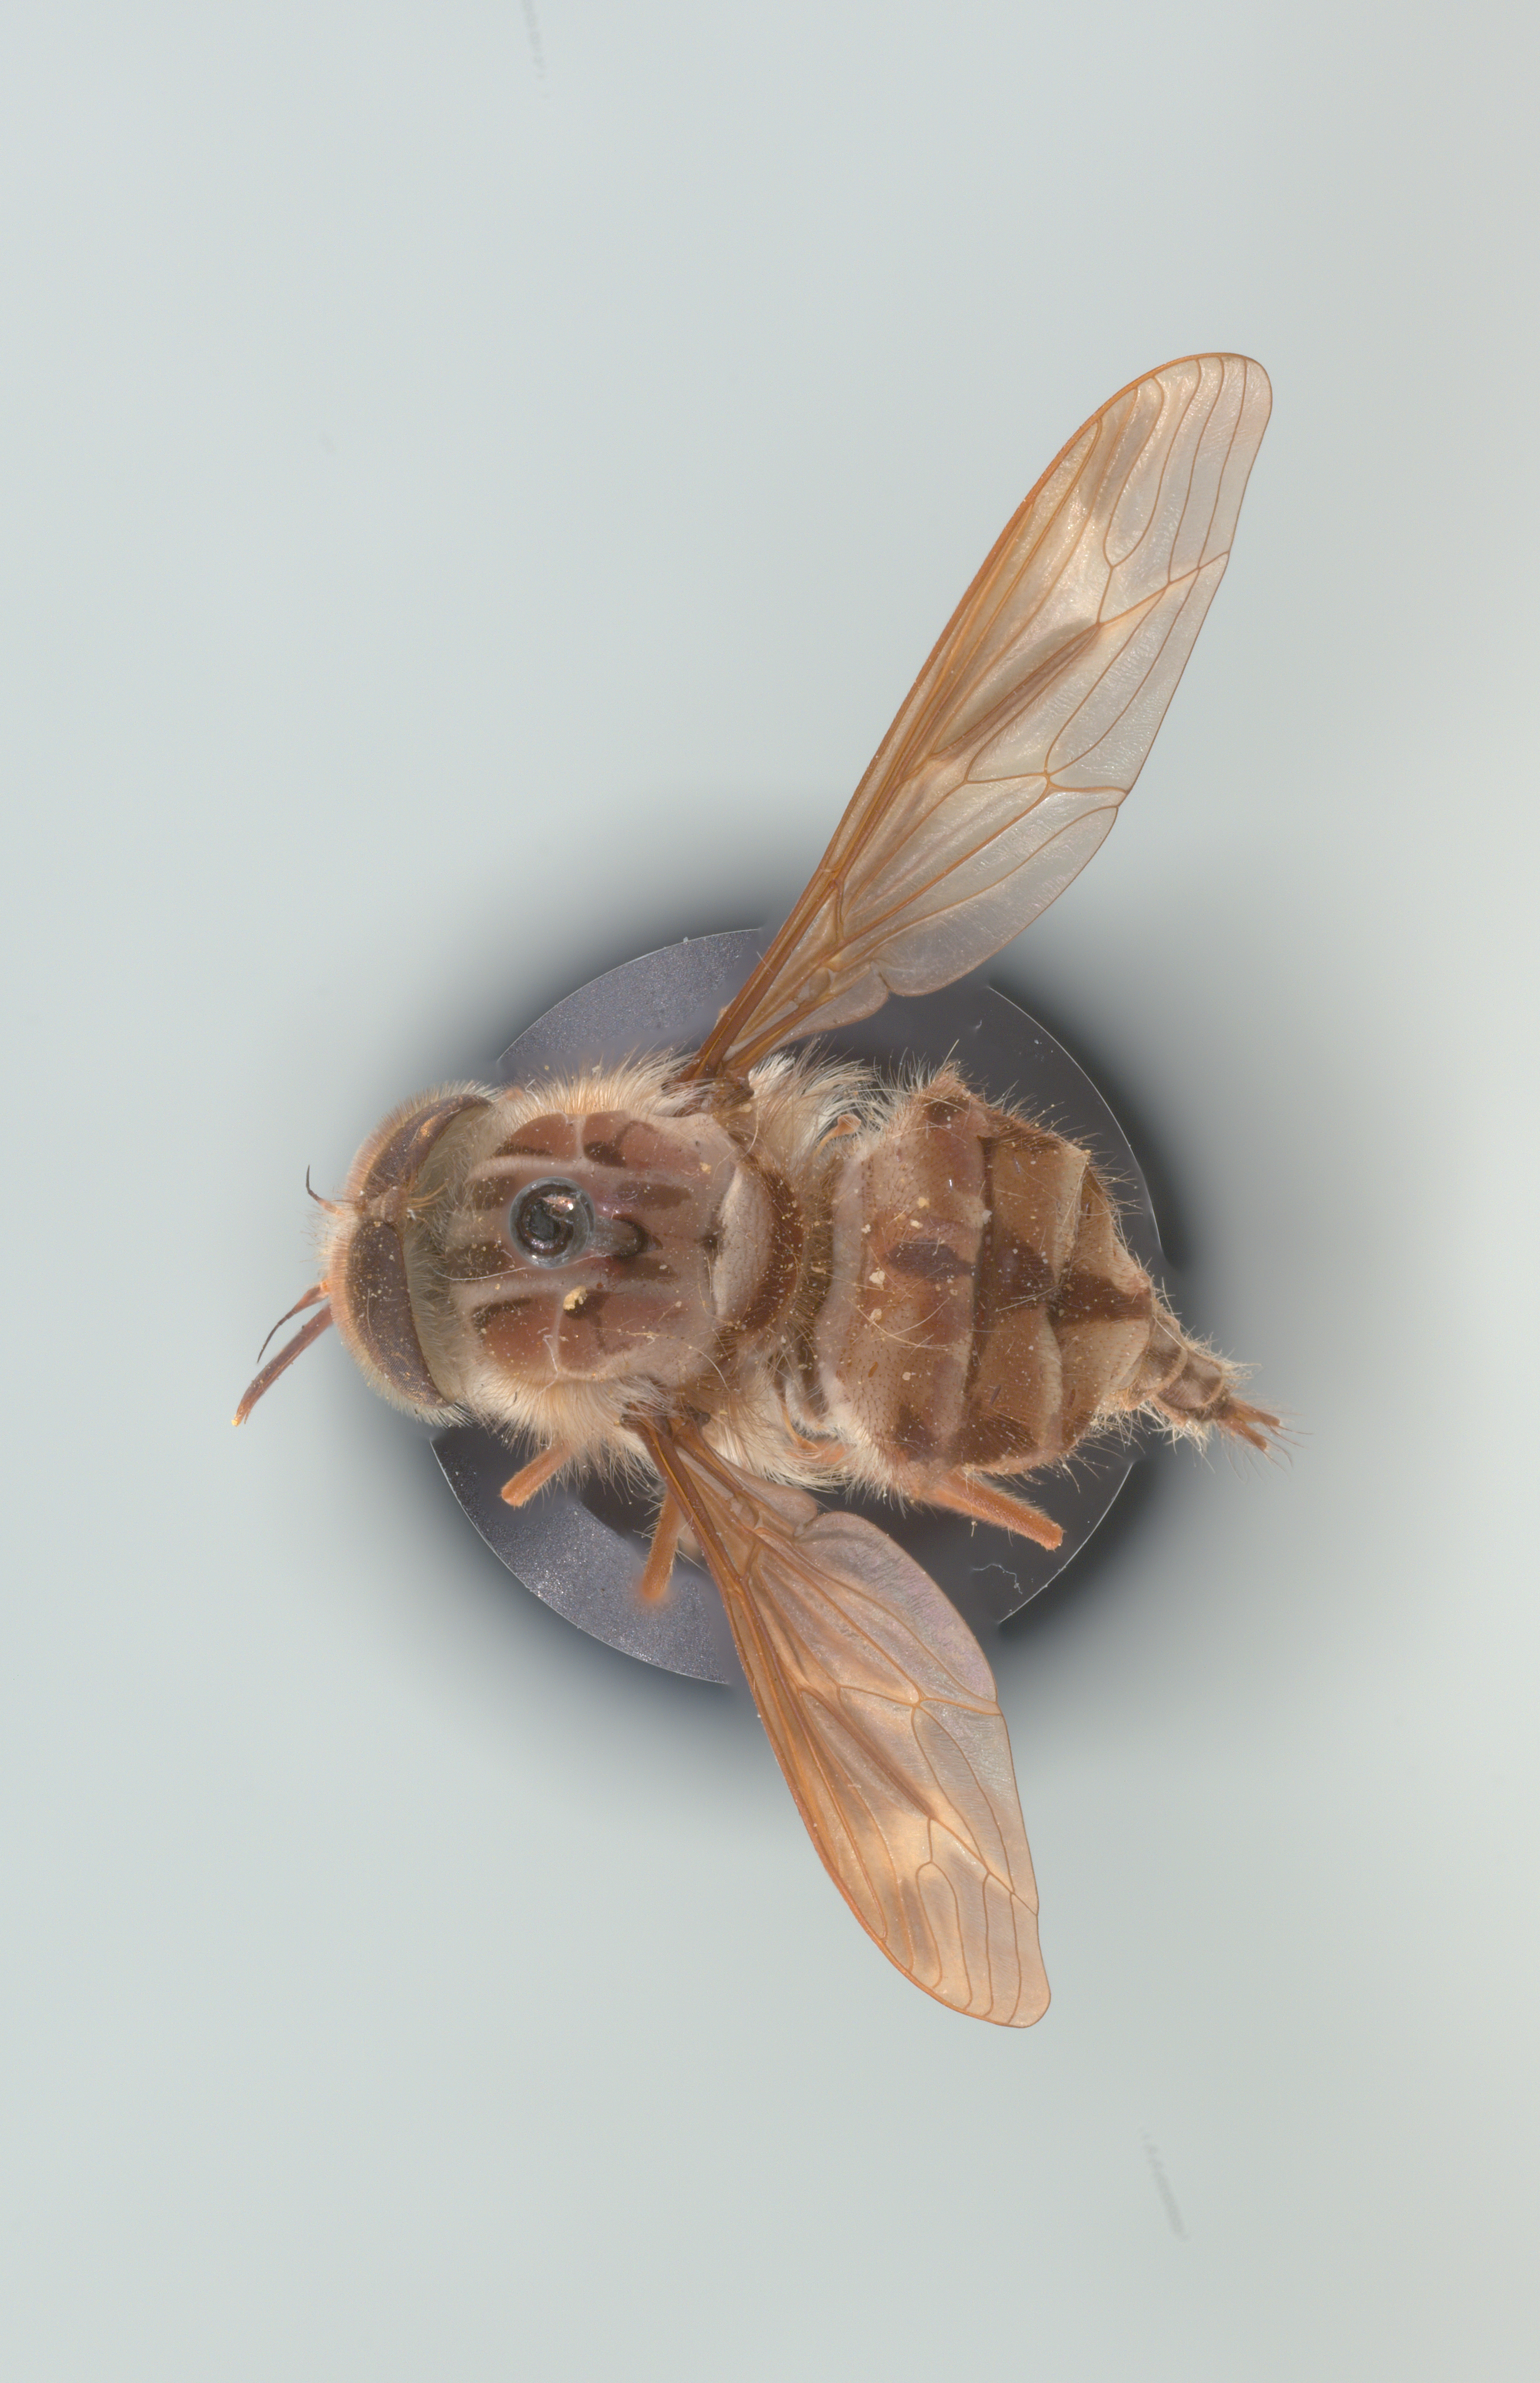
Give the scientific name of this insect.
Hirmoneura nubipennis (also Trichophthalma nubipennis)
